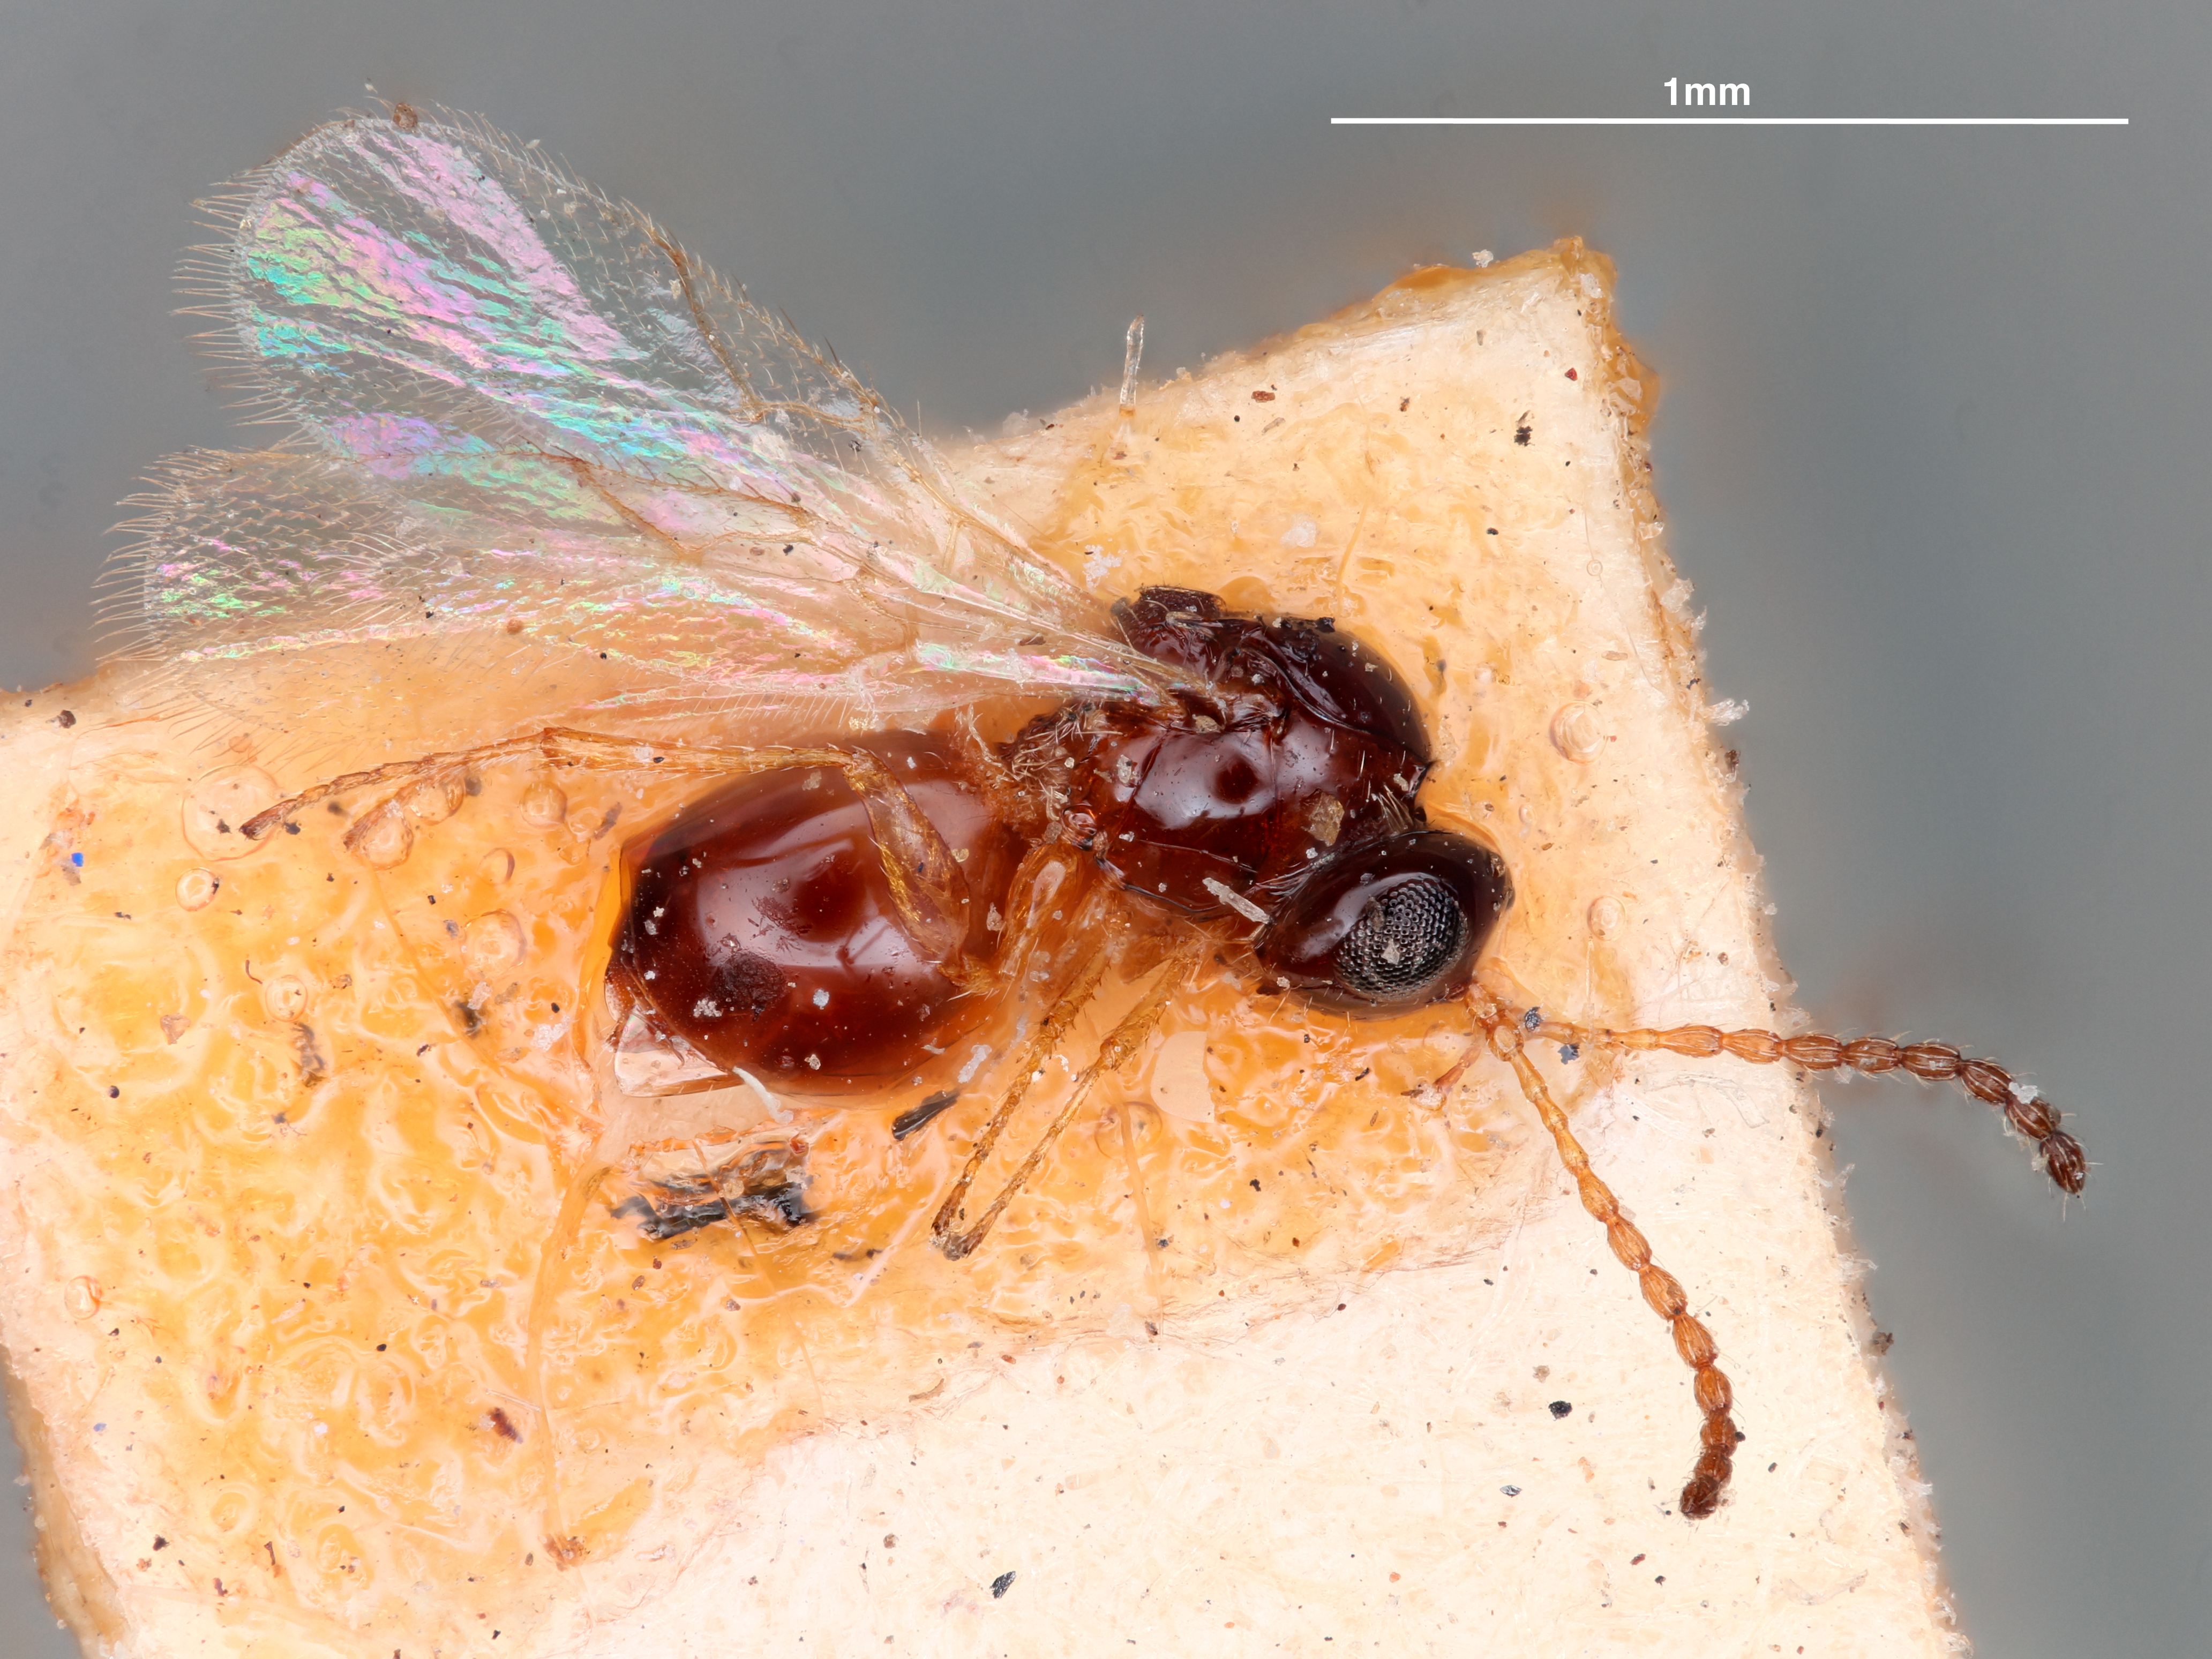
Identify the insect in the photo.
Dimicrostrophis xystiformis
